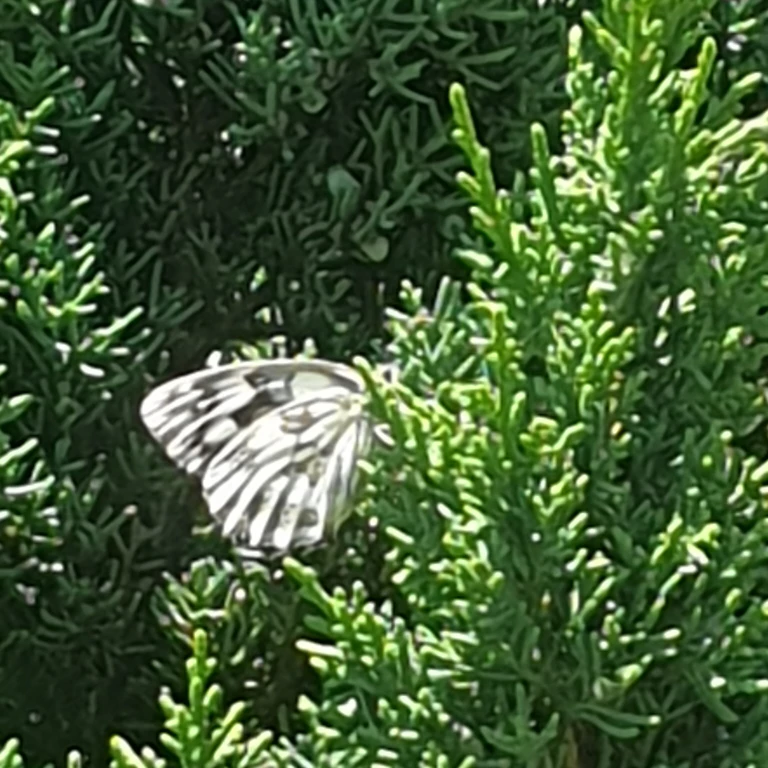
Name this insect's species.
Melanargia galathea
